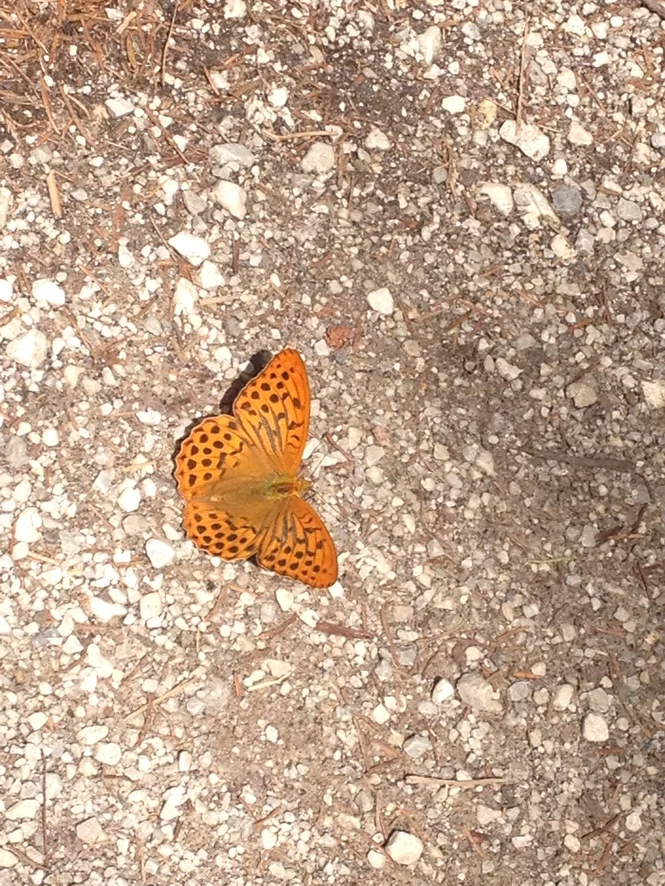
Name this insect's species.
Argynnis paphia
